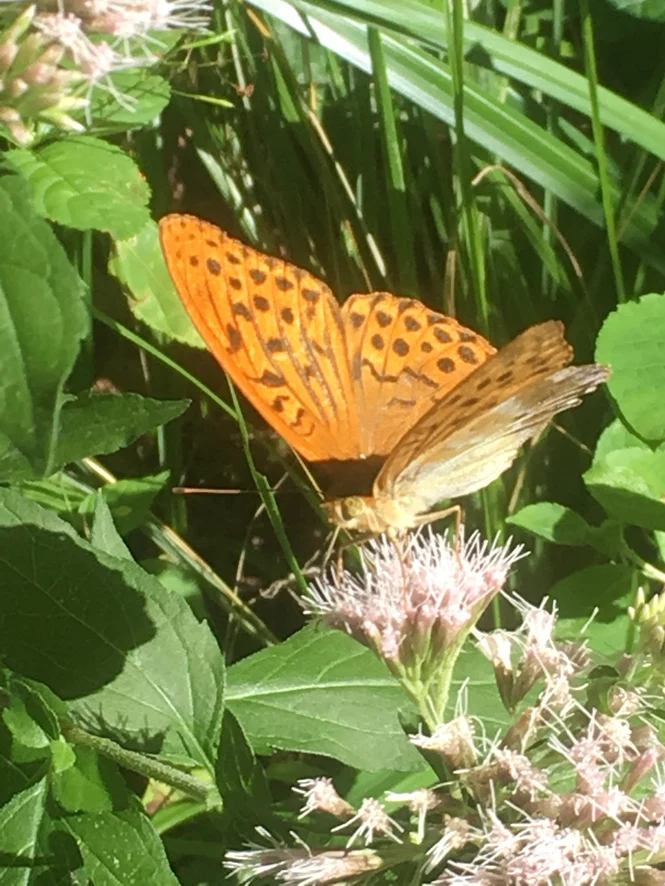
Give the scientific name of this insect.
Argynnis paphia
